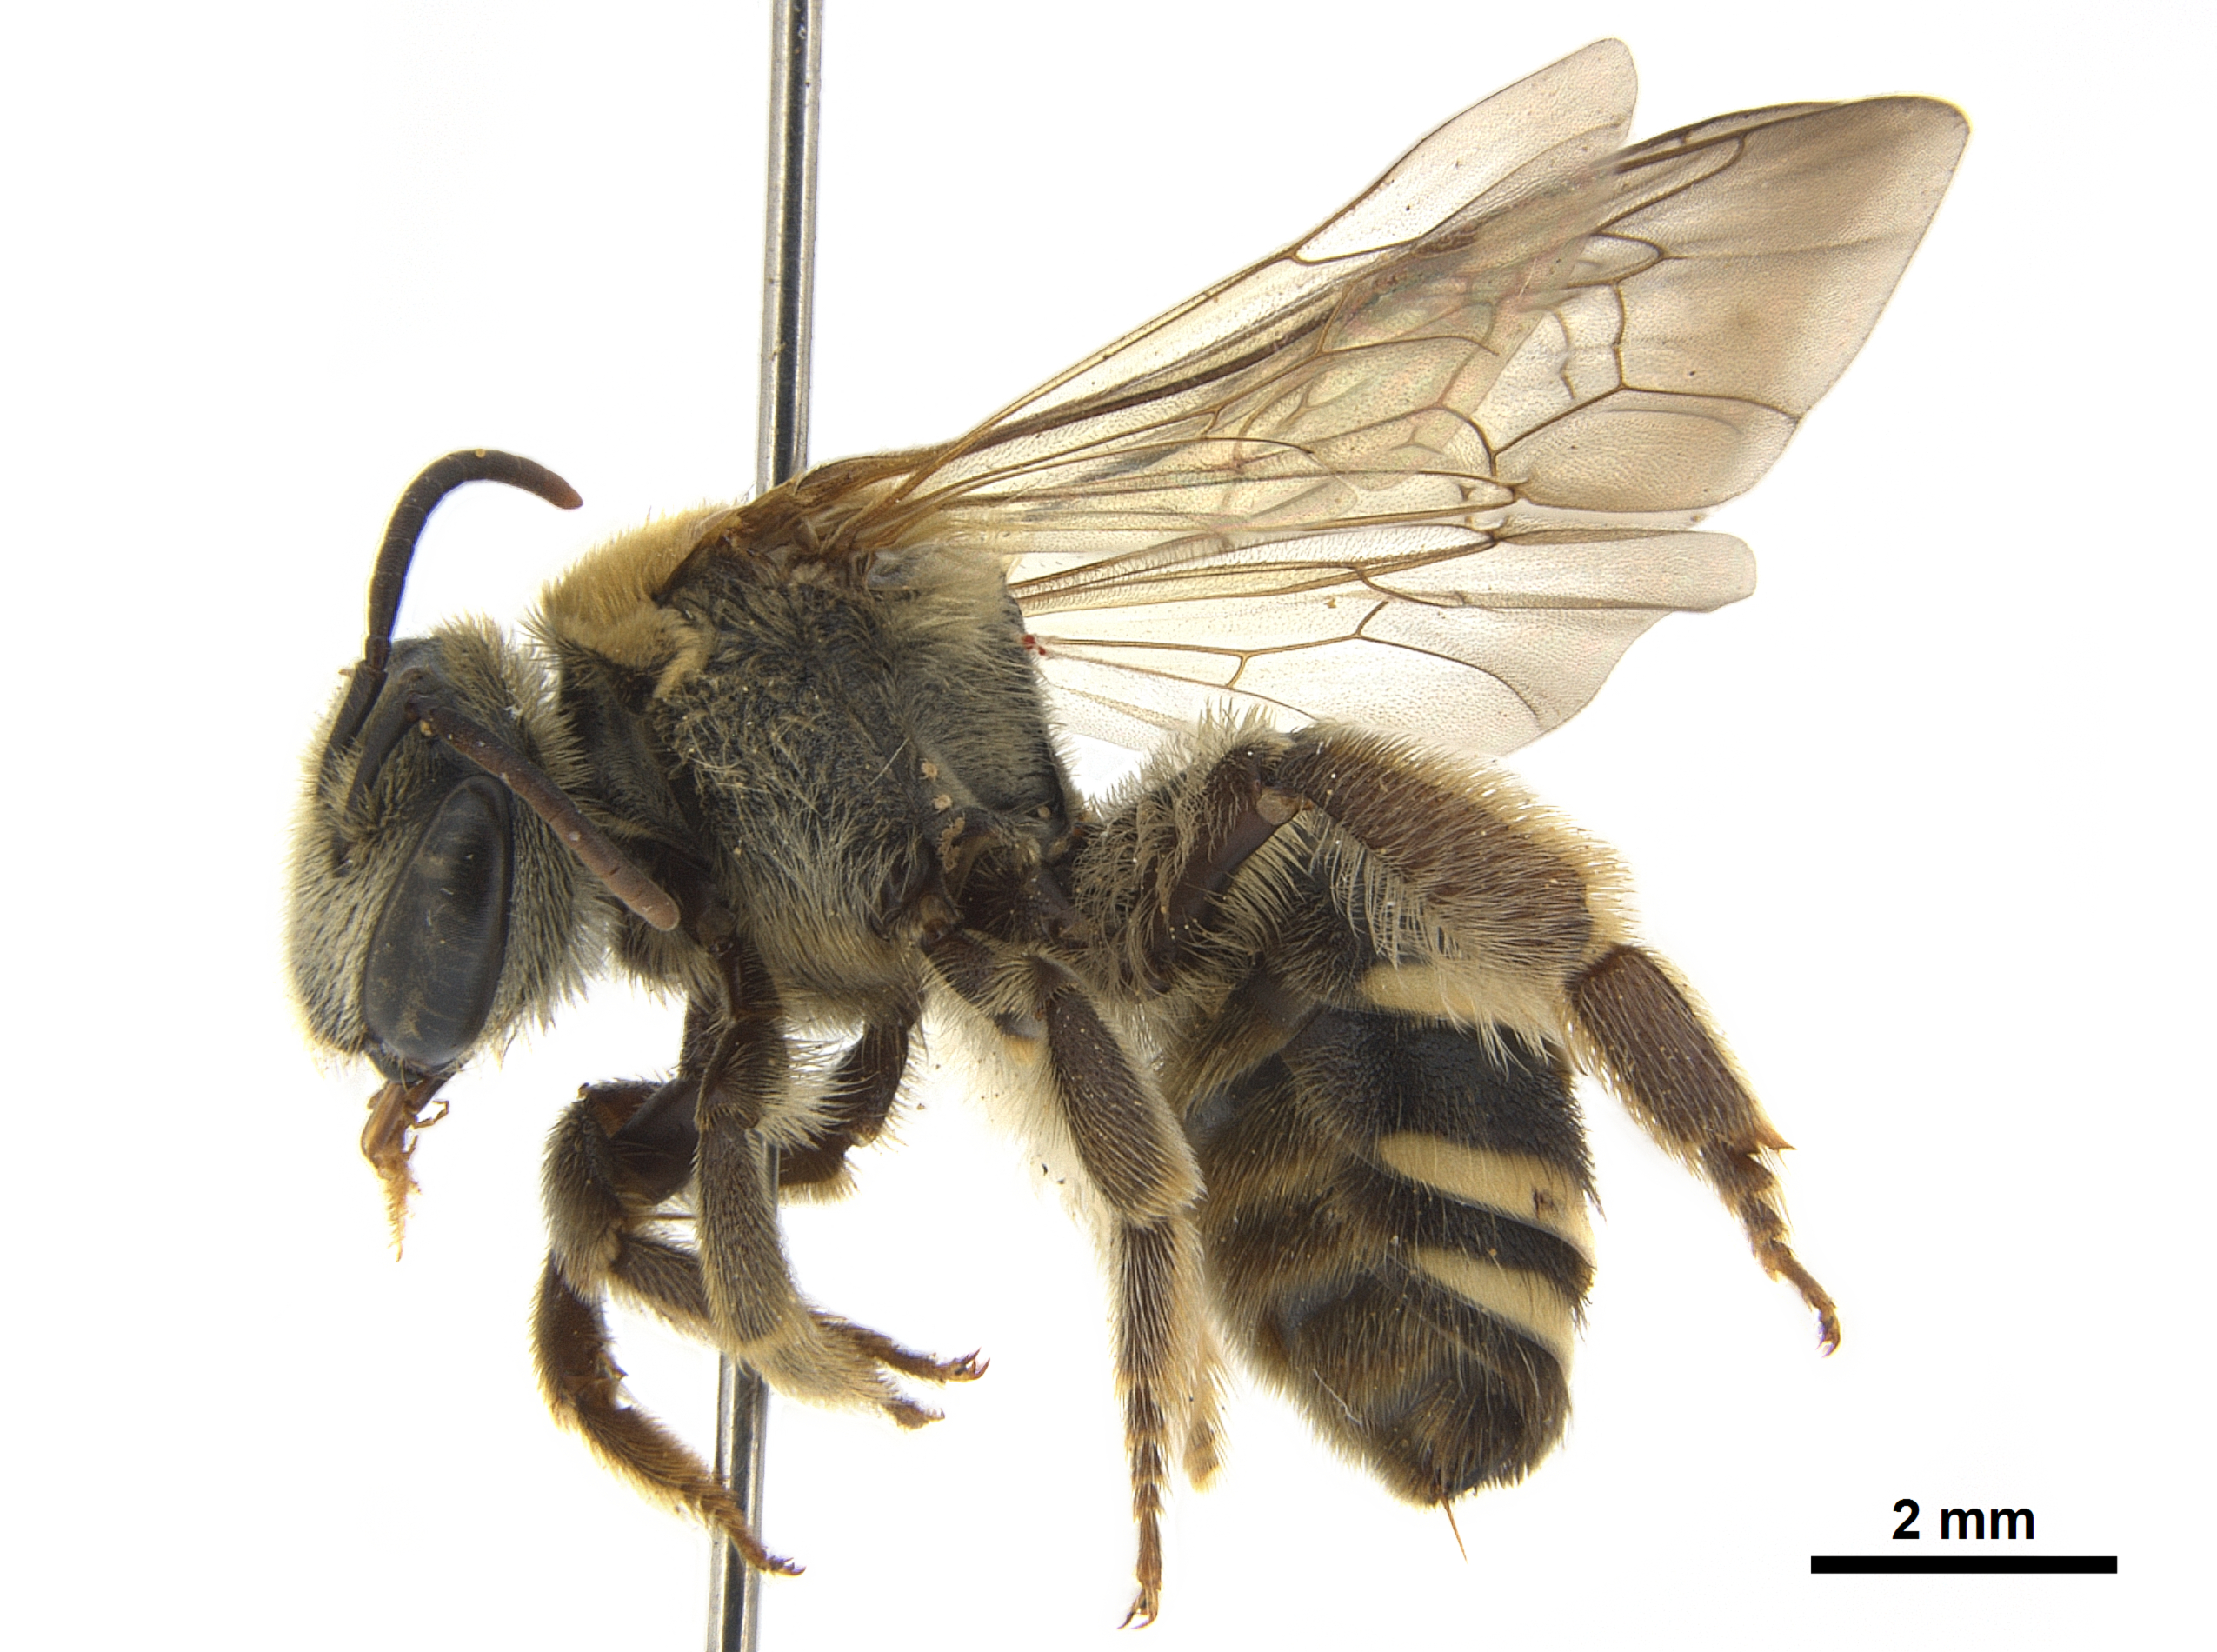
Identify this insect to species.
Gnathonomia thoracica (also Nomia thoracica)
